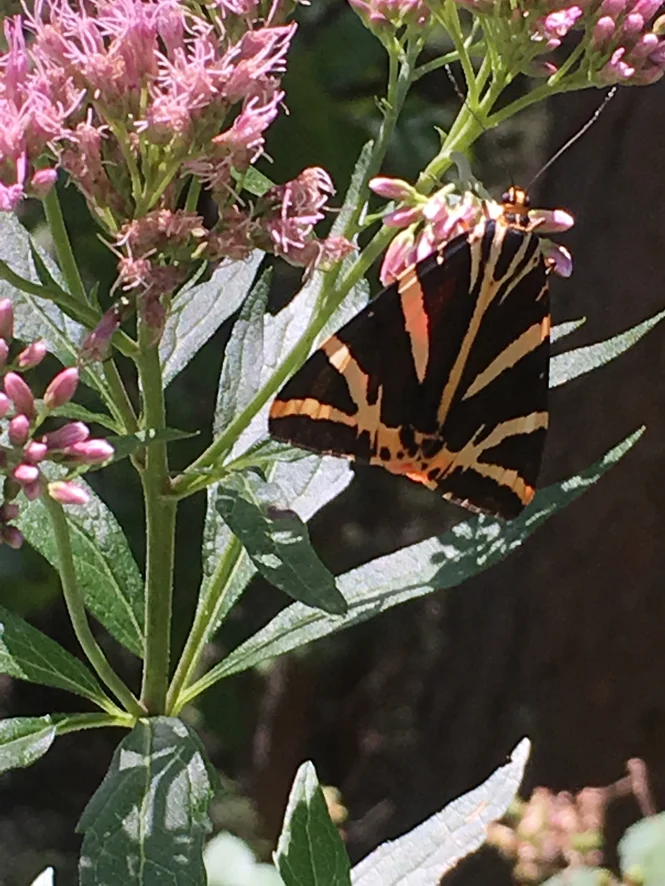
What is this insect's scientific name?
Euplagia quadripunctaria
